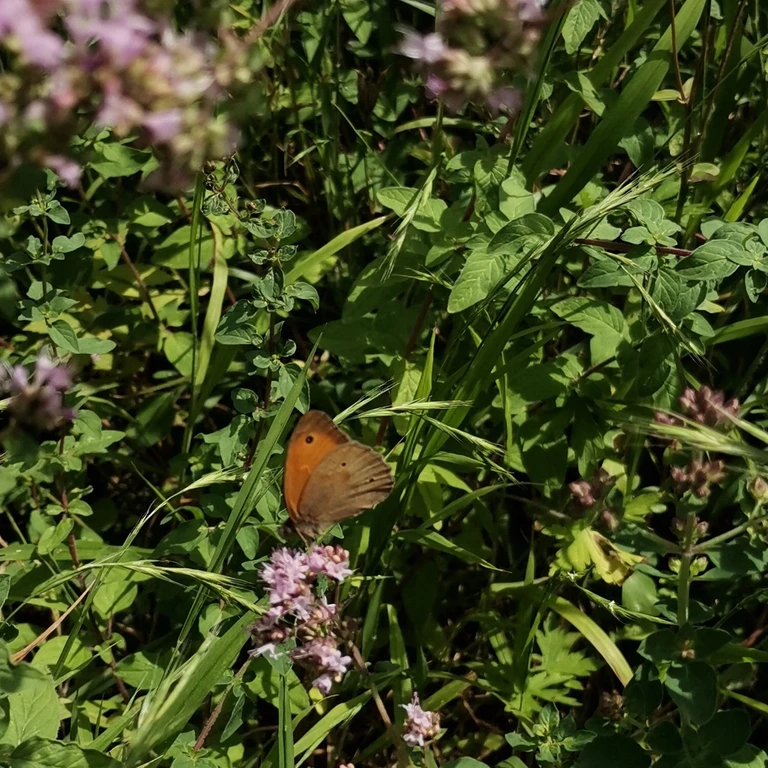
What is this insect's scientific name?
Maniola jurtina
